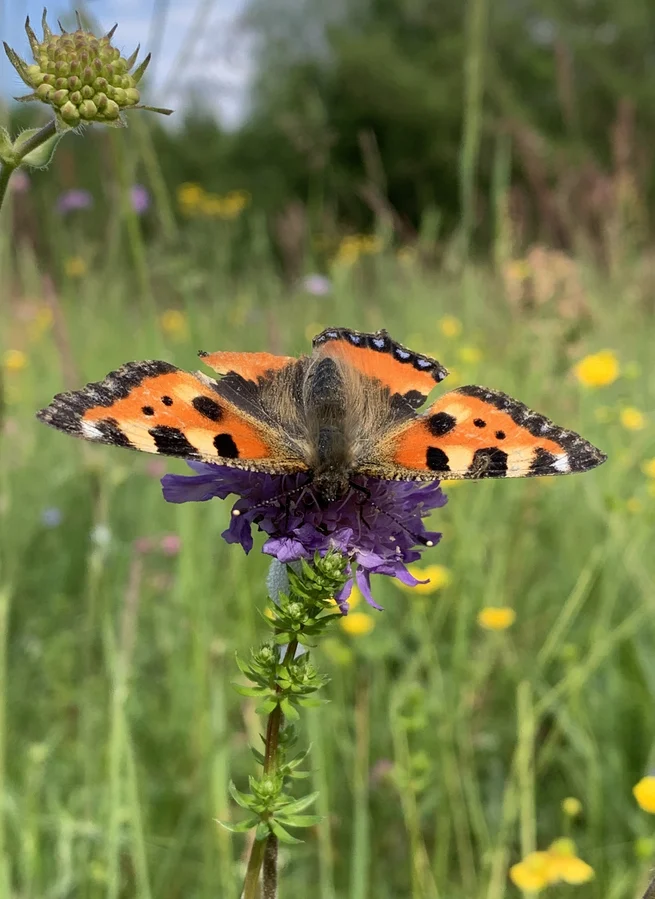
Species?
Aglais urticae
